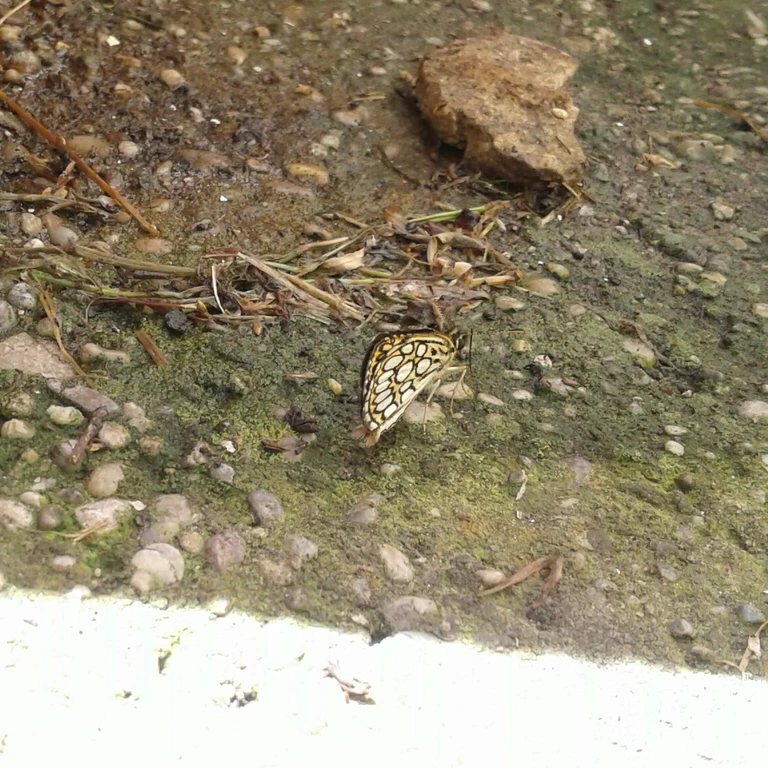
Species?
Heteropterus morpheus
